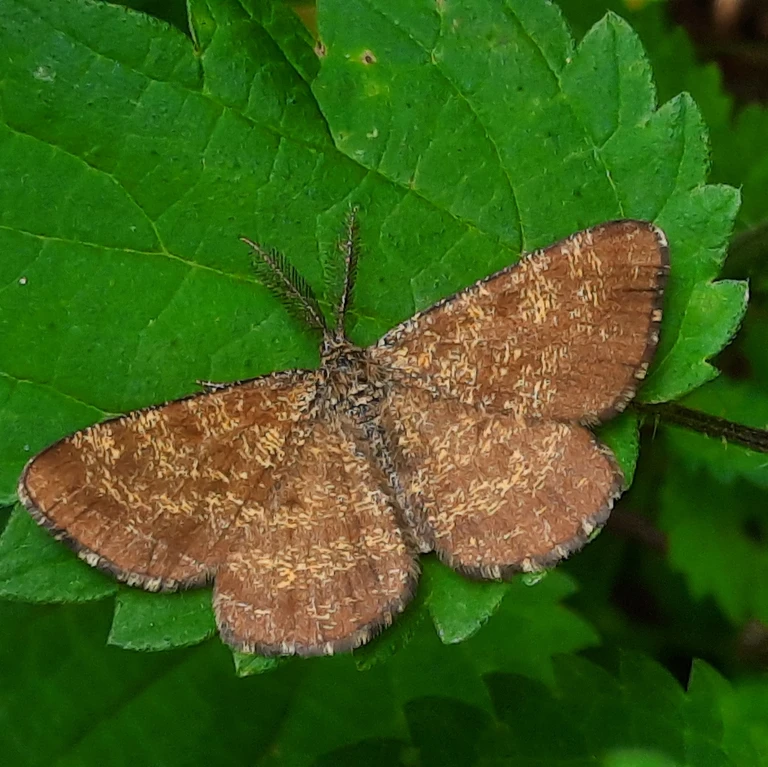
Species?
Ematurga atomaria
